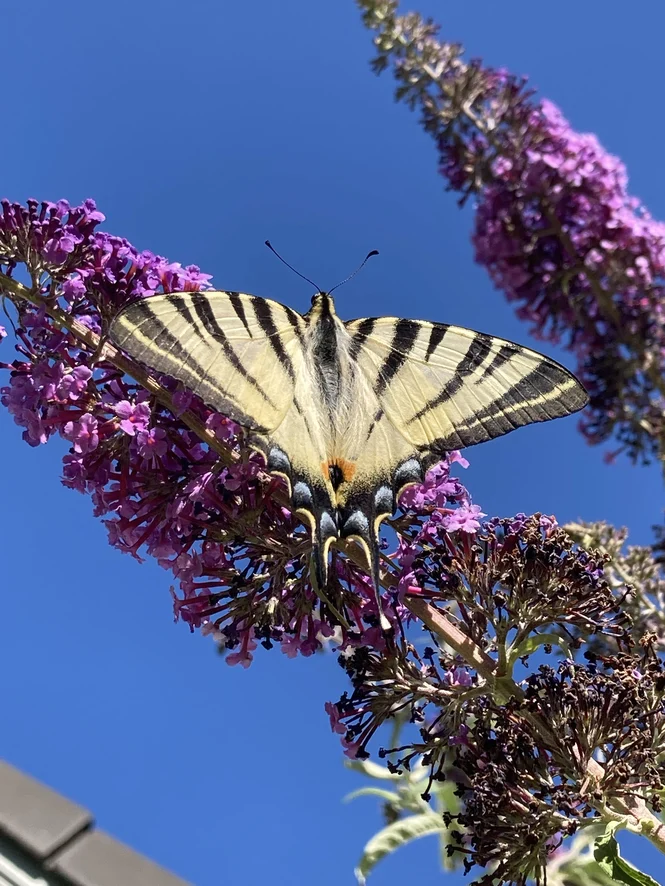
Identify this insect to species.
Iphiclides podalirius
